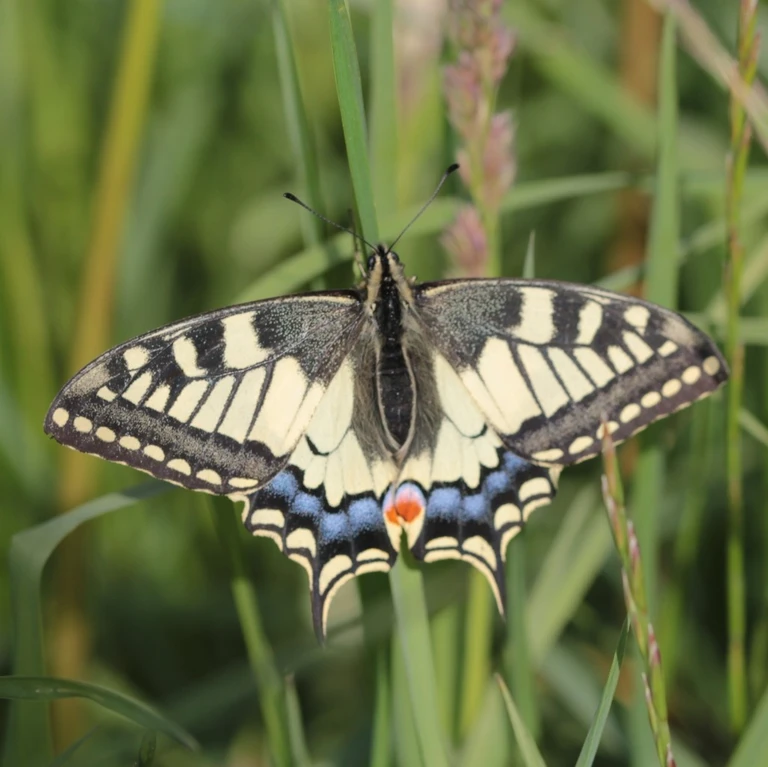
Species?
Papilio machaon
